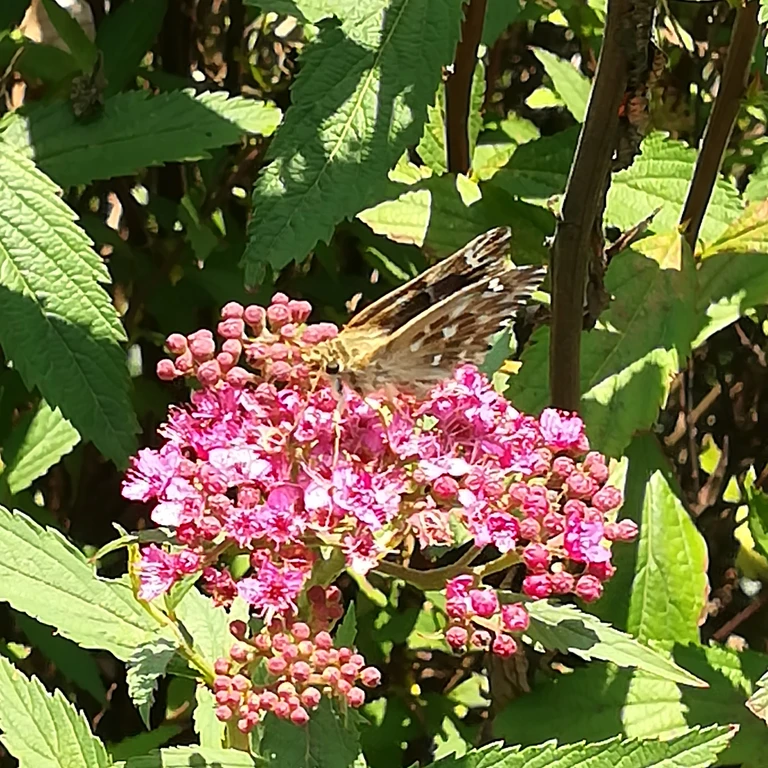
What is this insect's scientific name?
Carcharodus alceae
